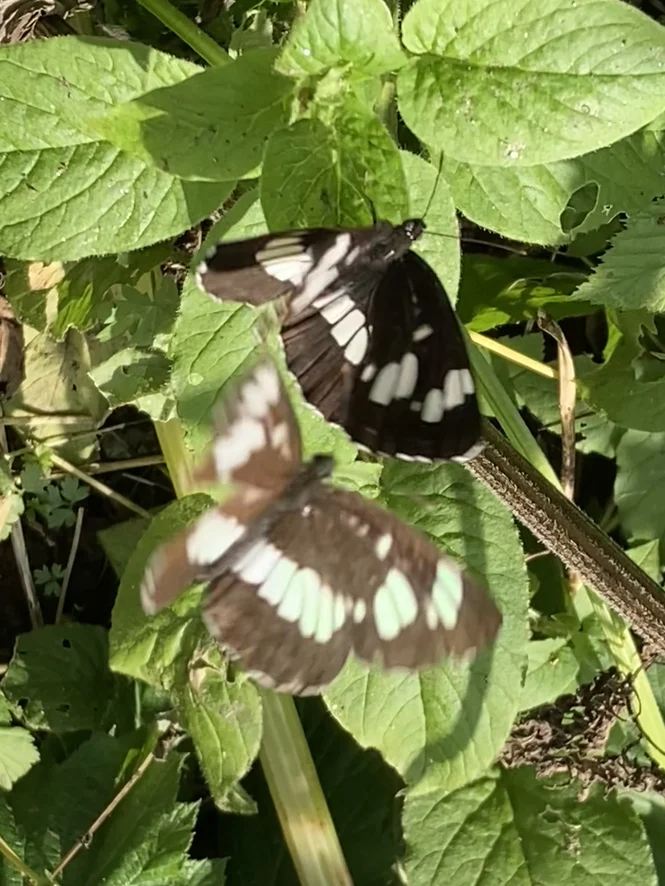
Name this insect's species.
Neptis rivularis
